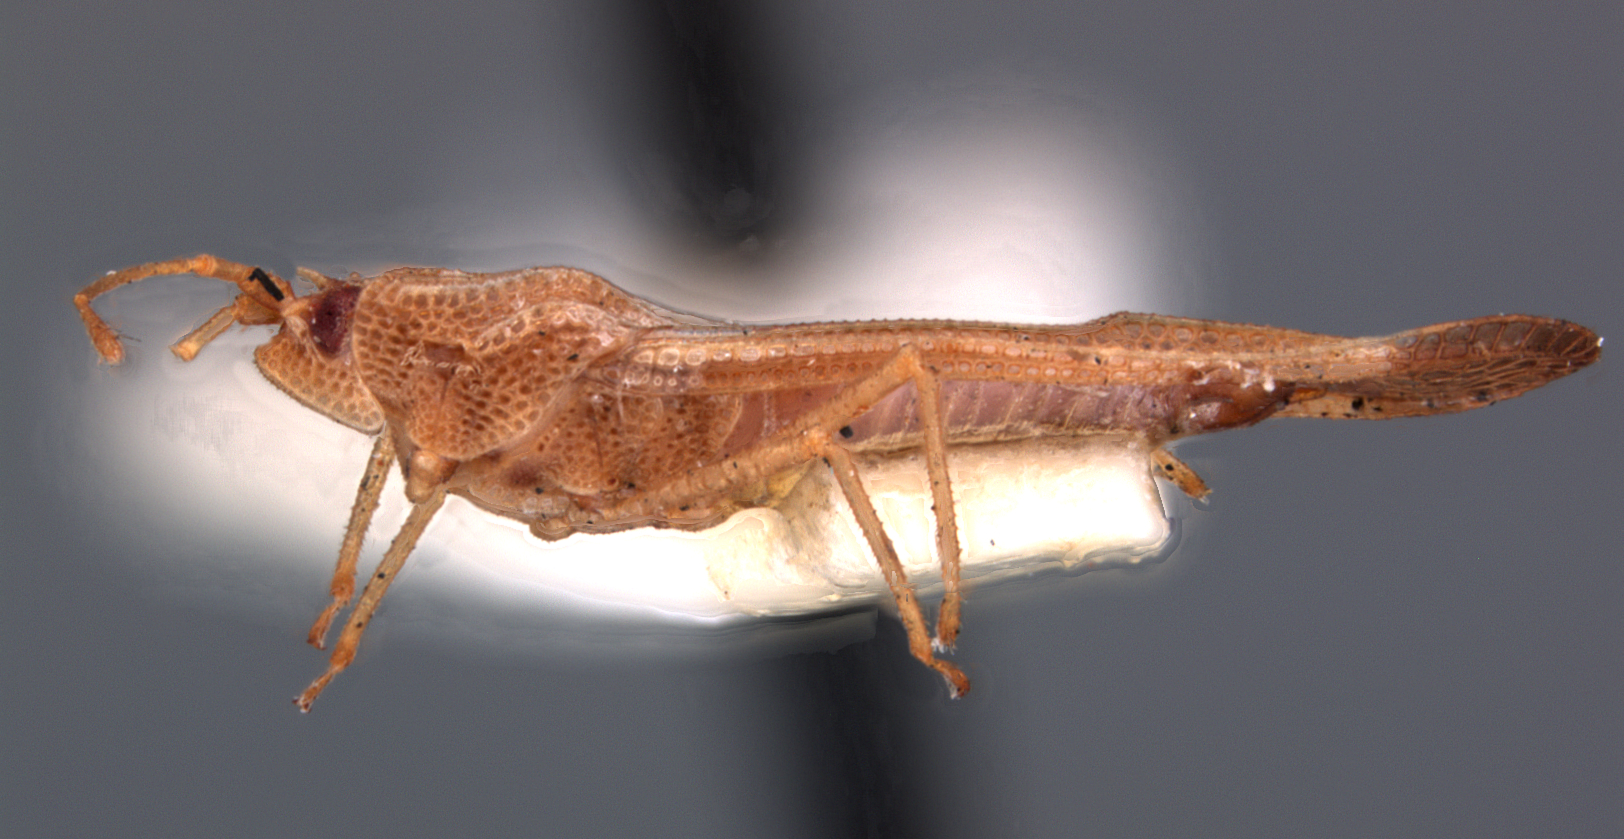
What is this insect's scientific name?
Banahaona exalla
